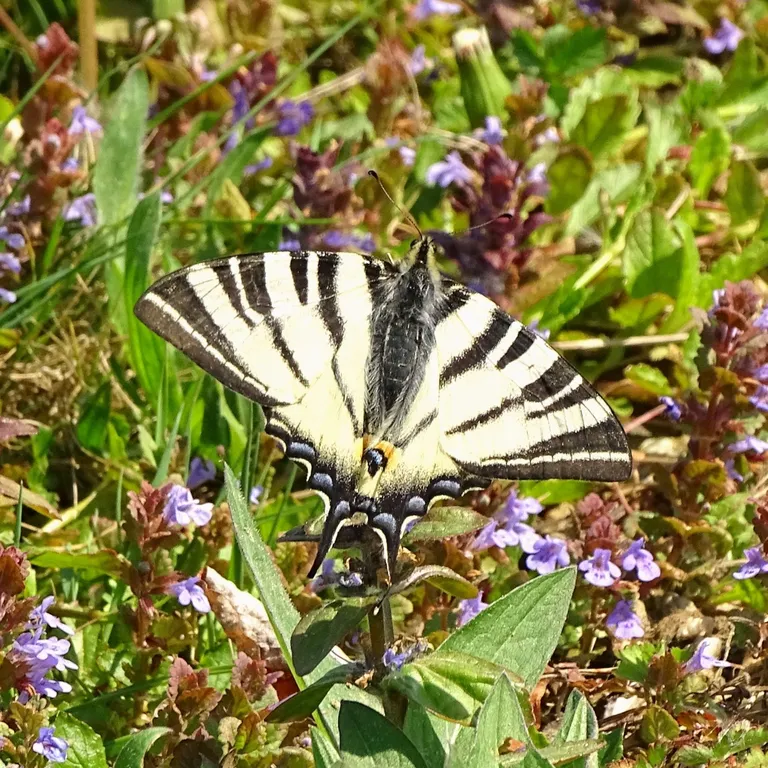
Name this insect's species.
Iphiclides podalirius
